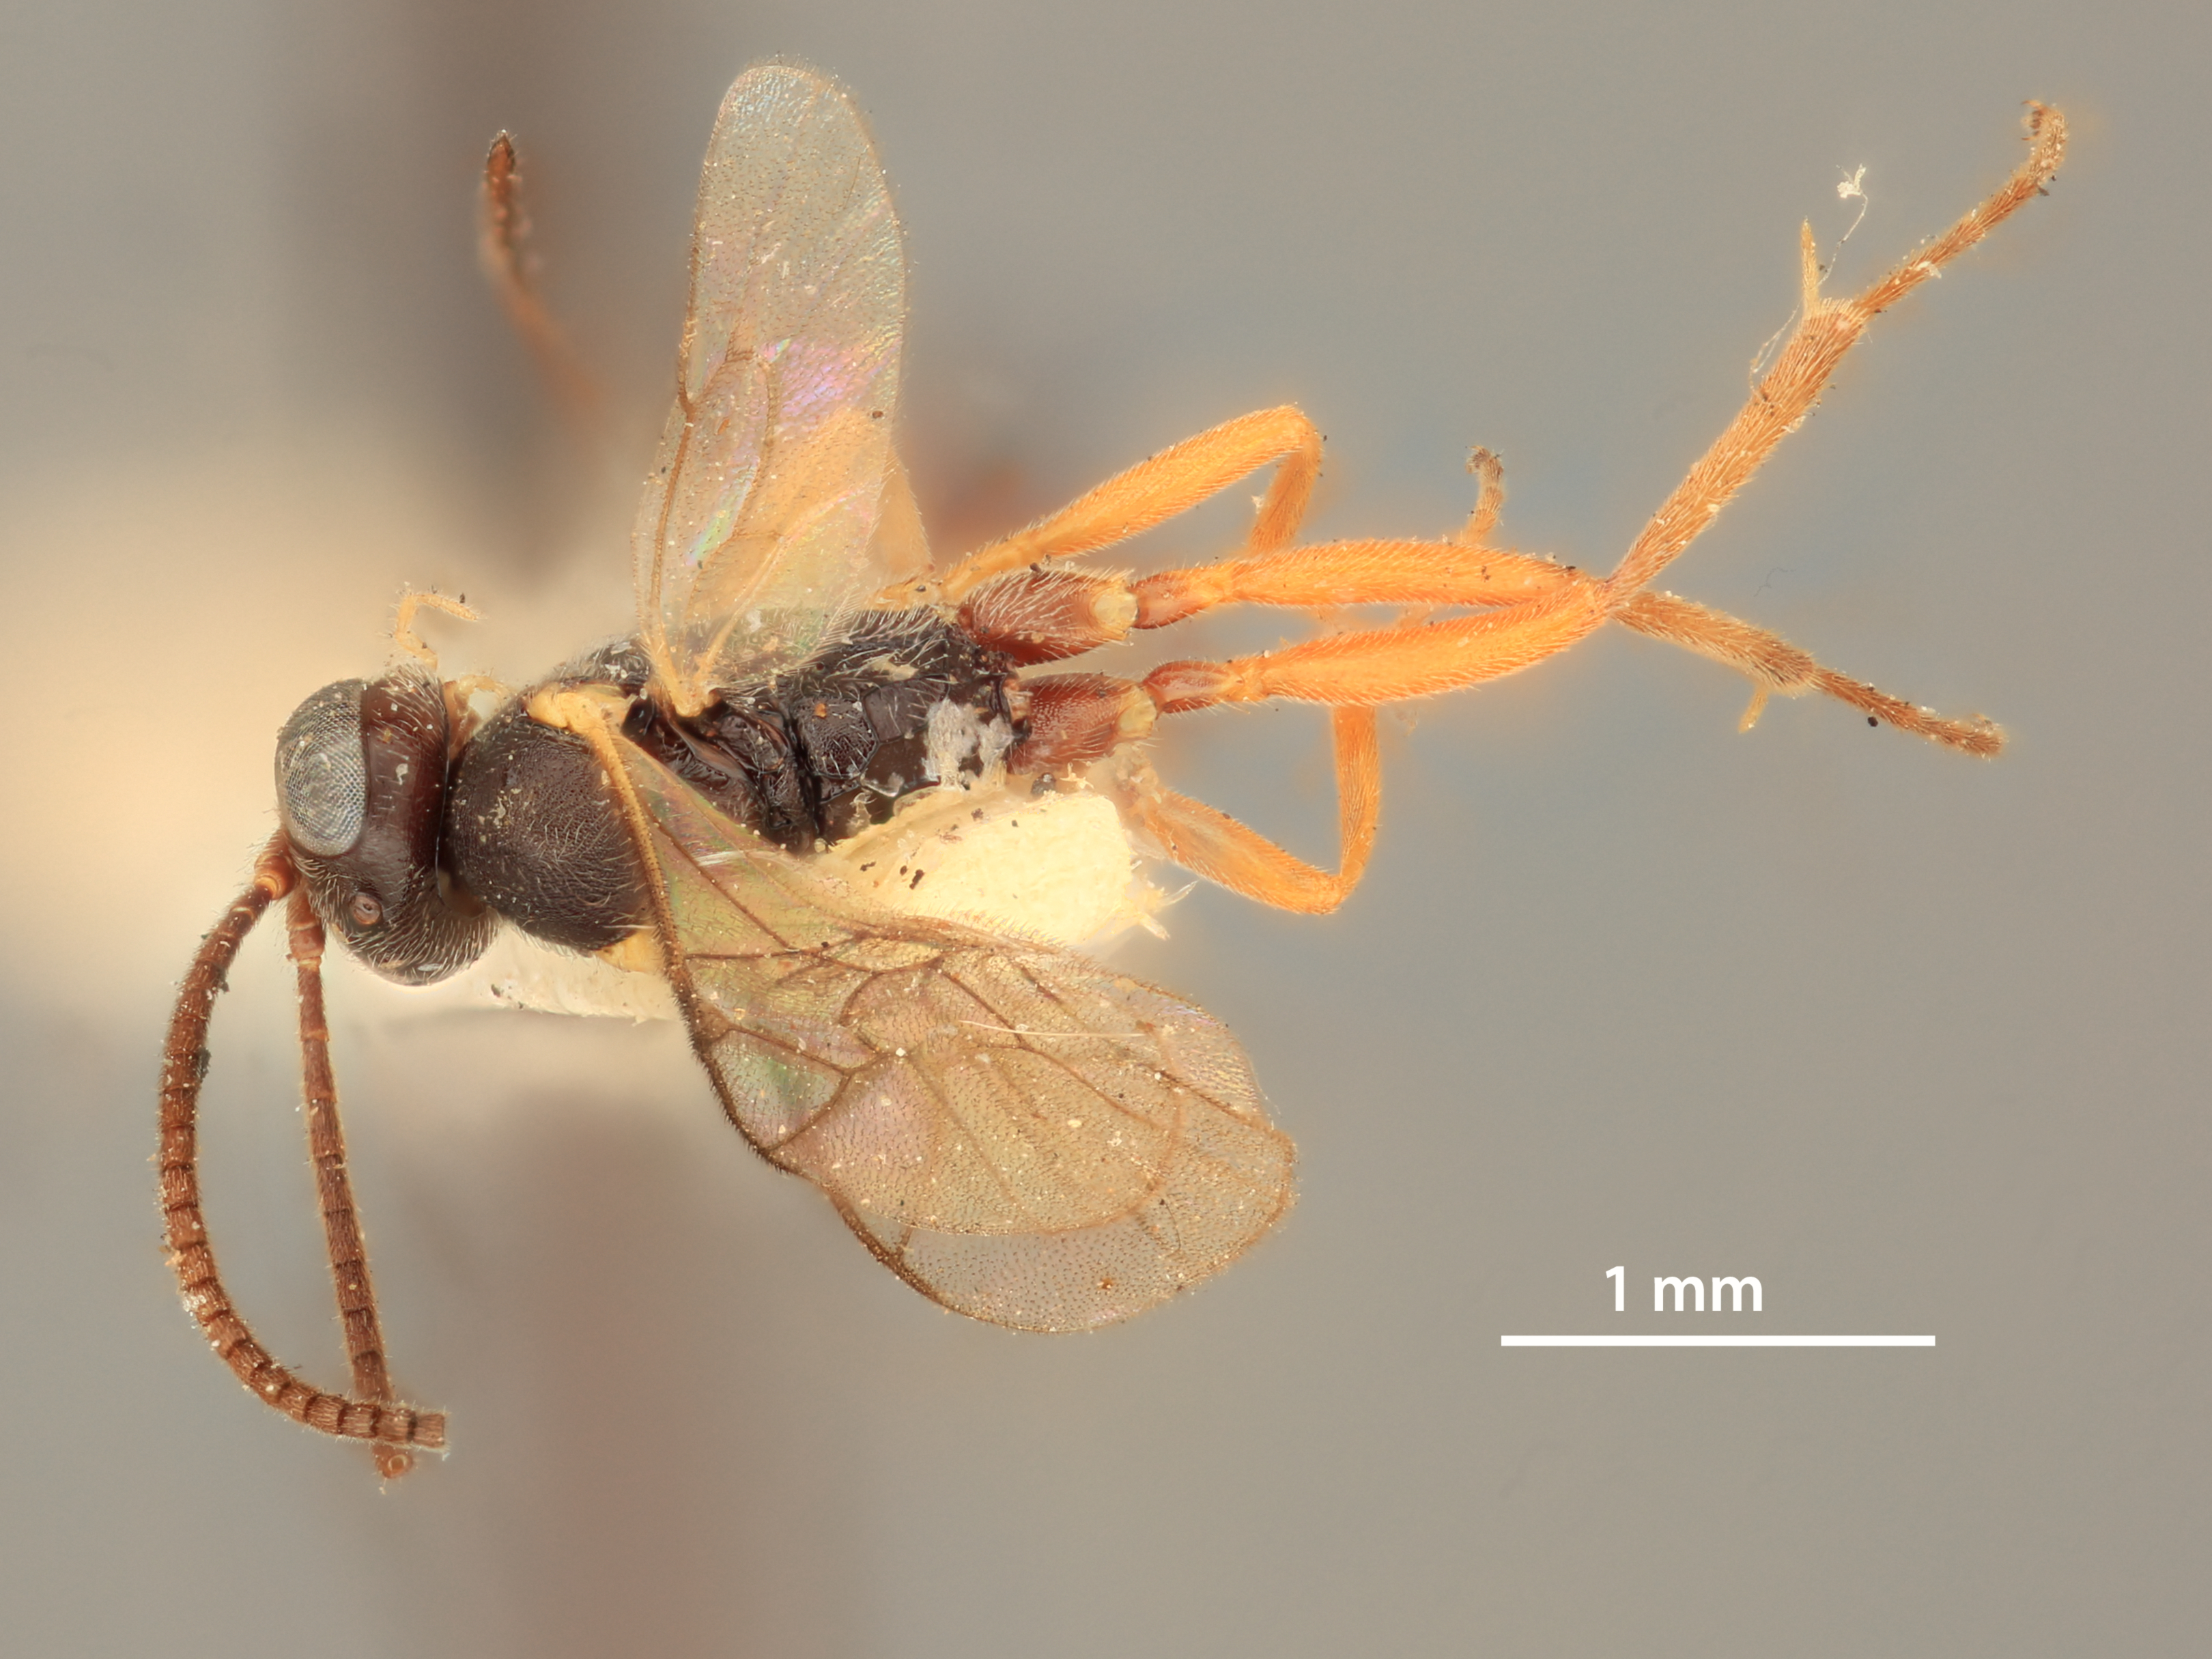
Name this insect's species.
Campoplex maquinnai
